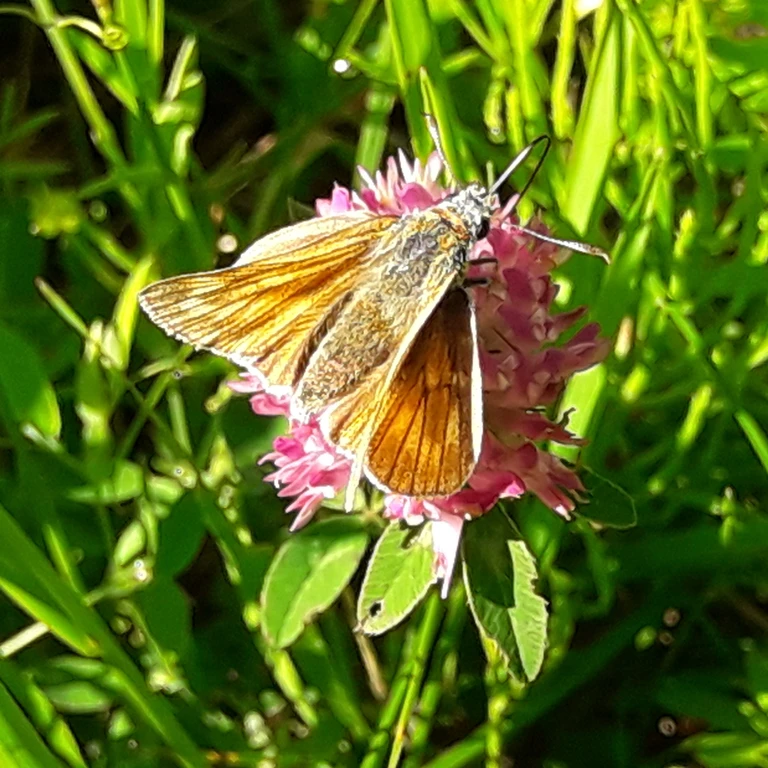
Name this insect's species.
Ochlodes sylvanus (also Ochlodes venata)
